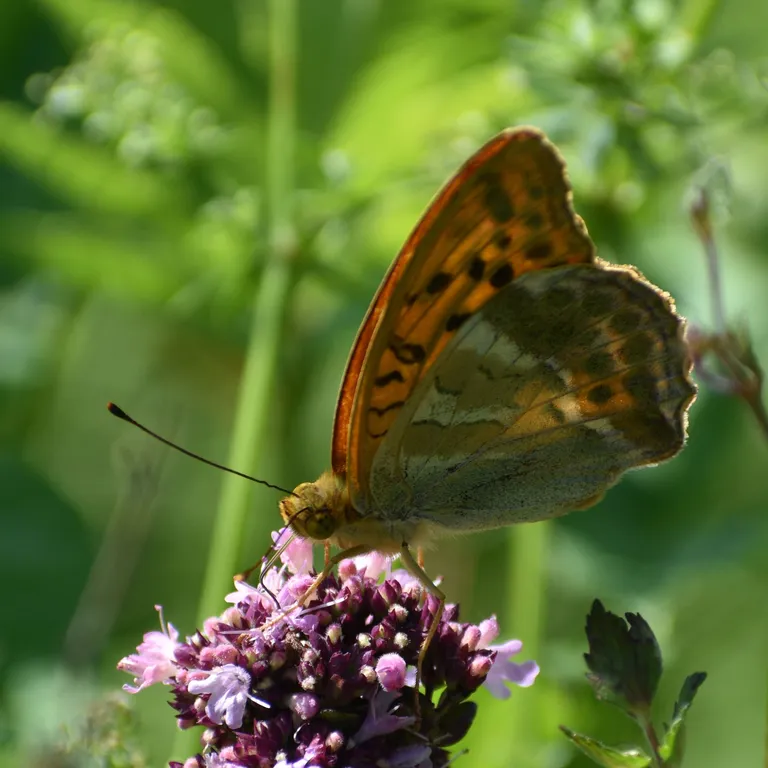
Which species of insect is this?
Argynnis paphia
